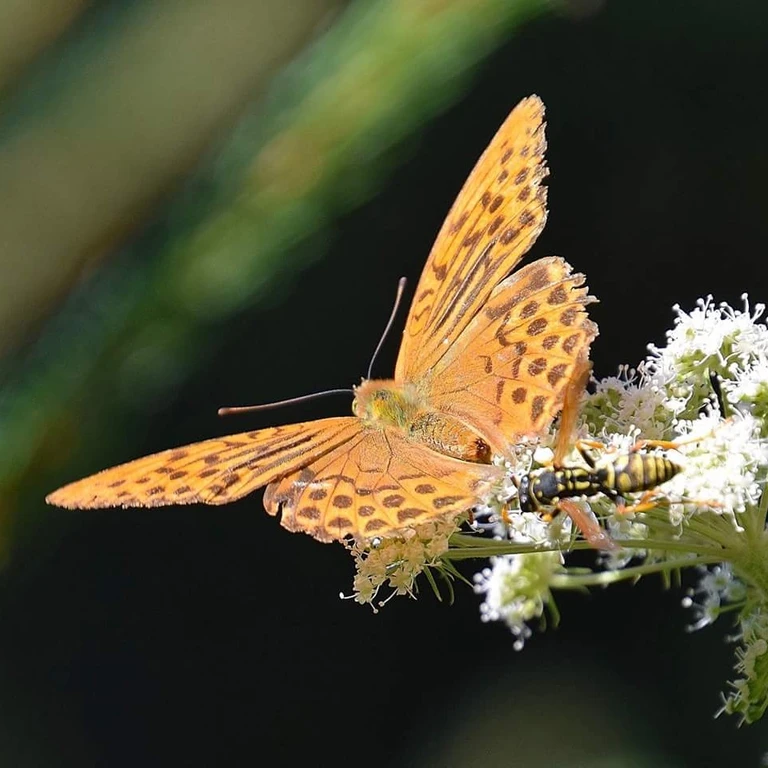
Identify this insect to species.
Argynnis paphia
